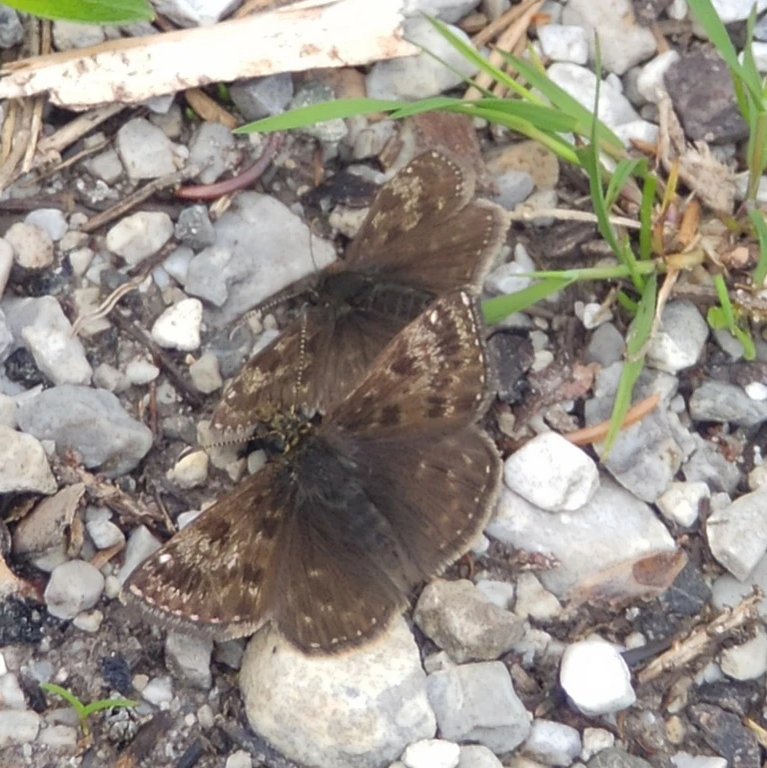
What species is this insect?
Erynnis tages
